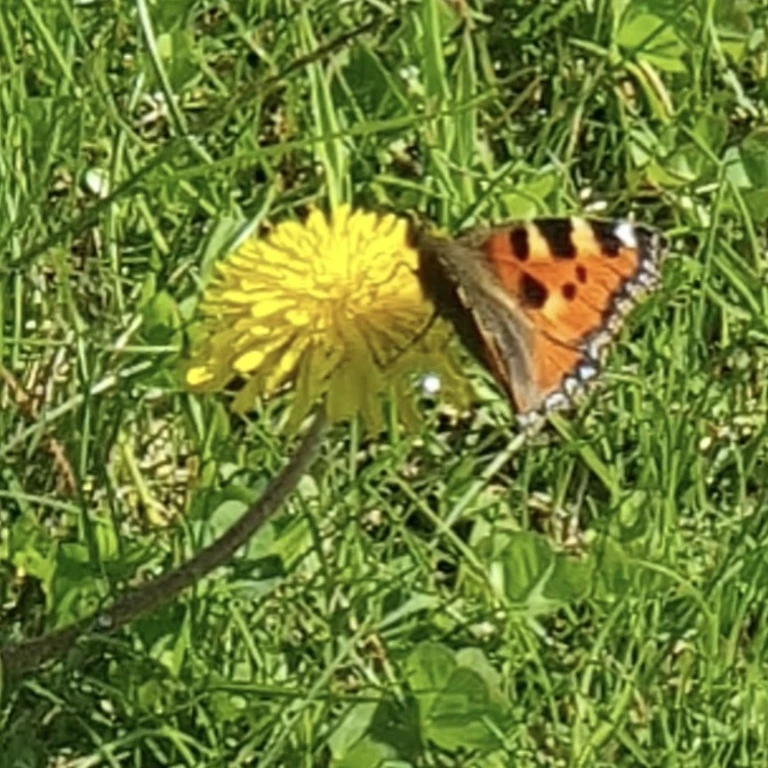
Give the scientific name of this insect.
Aglais urticae
